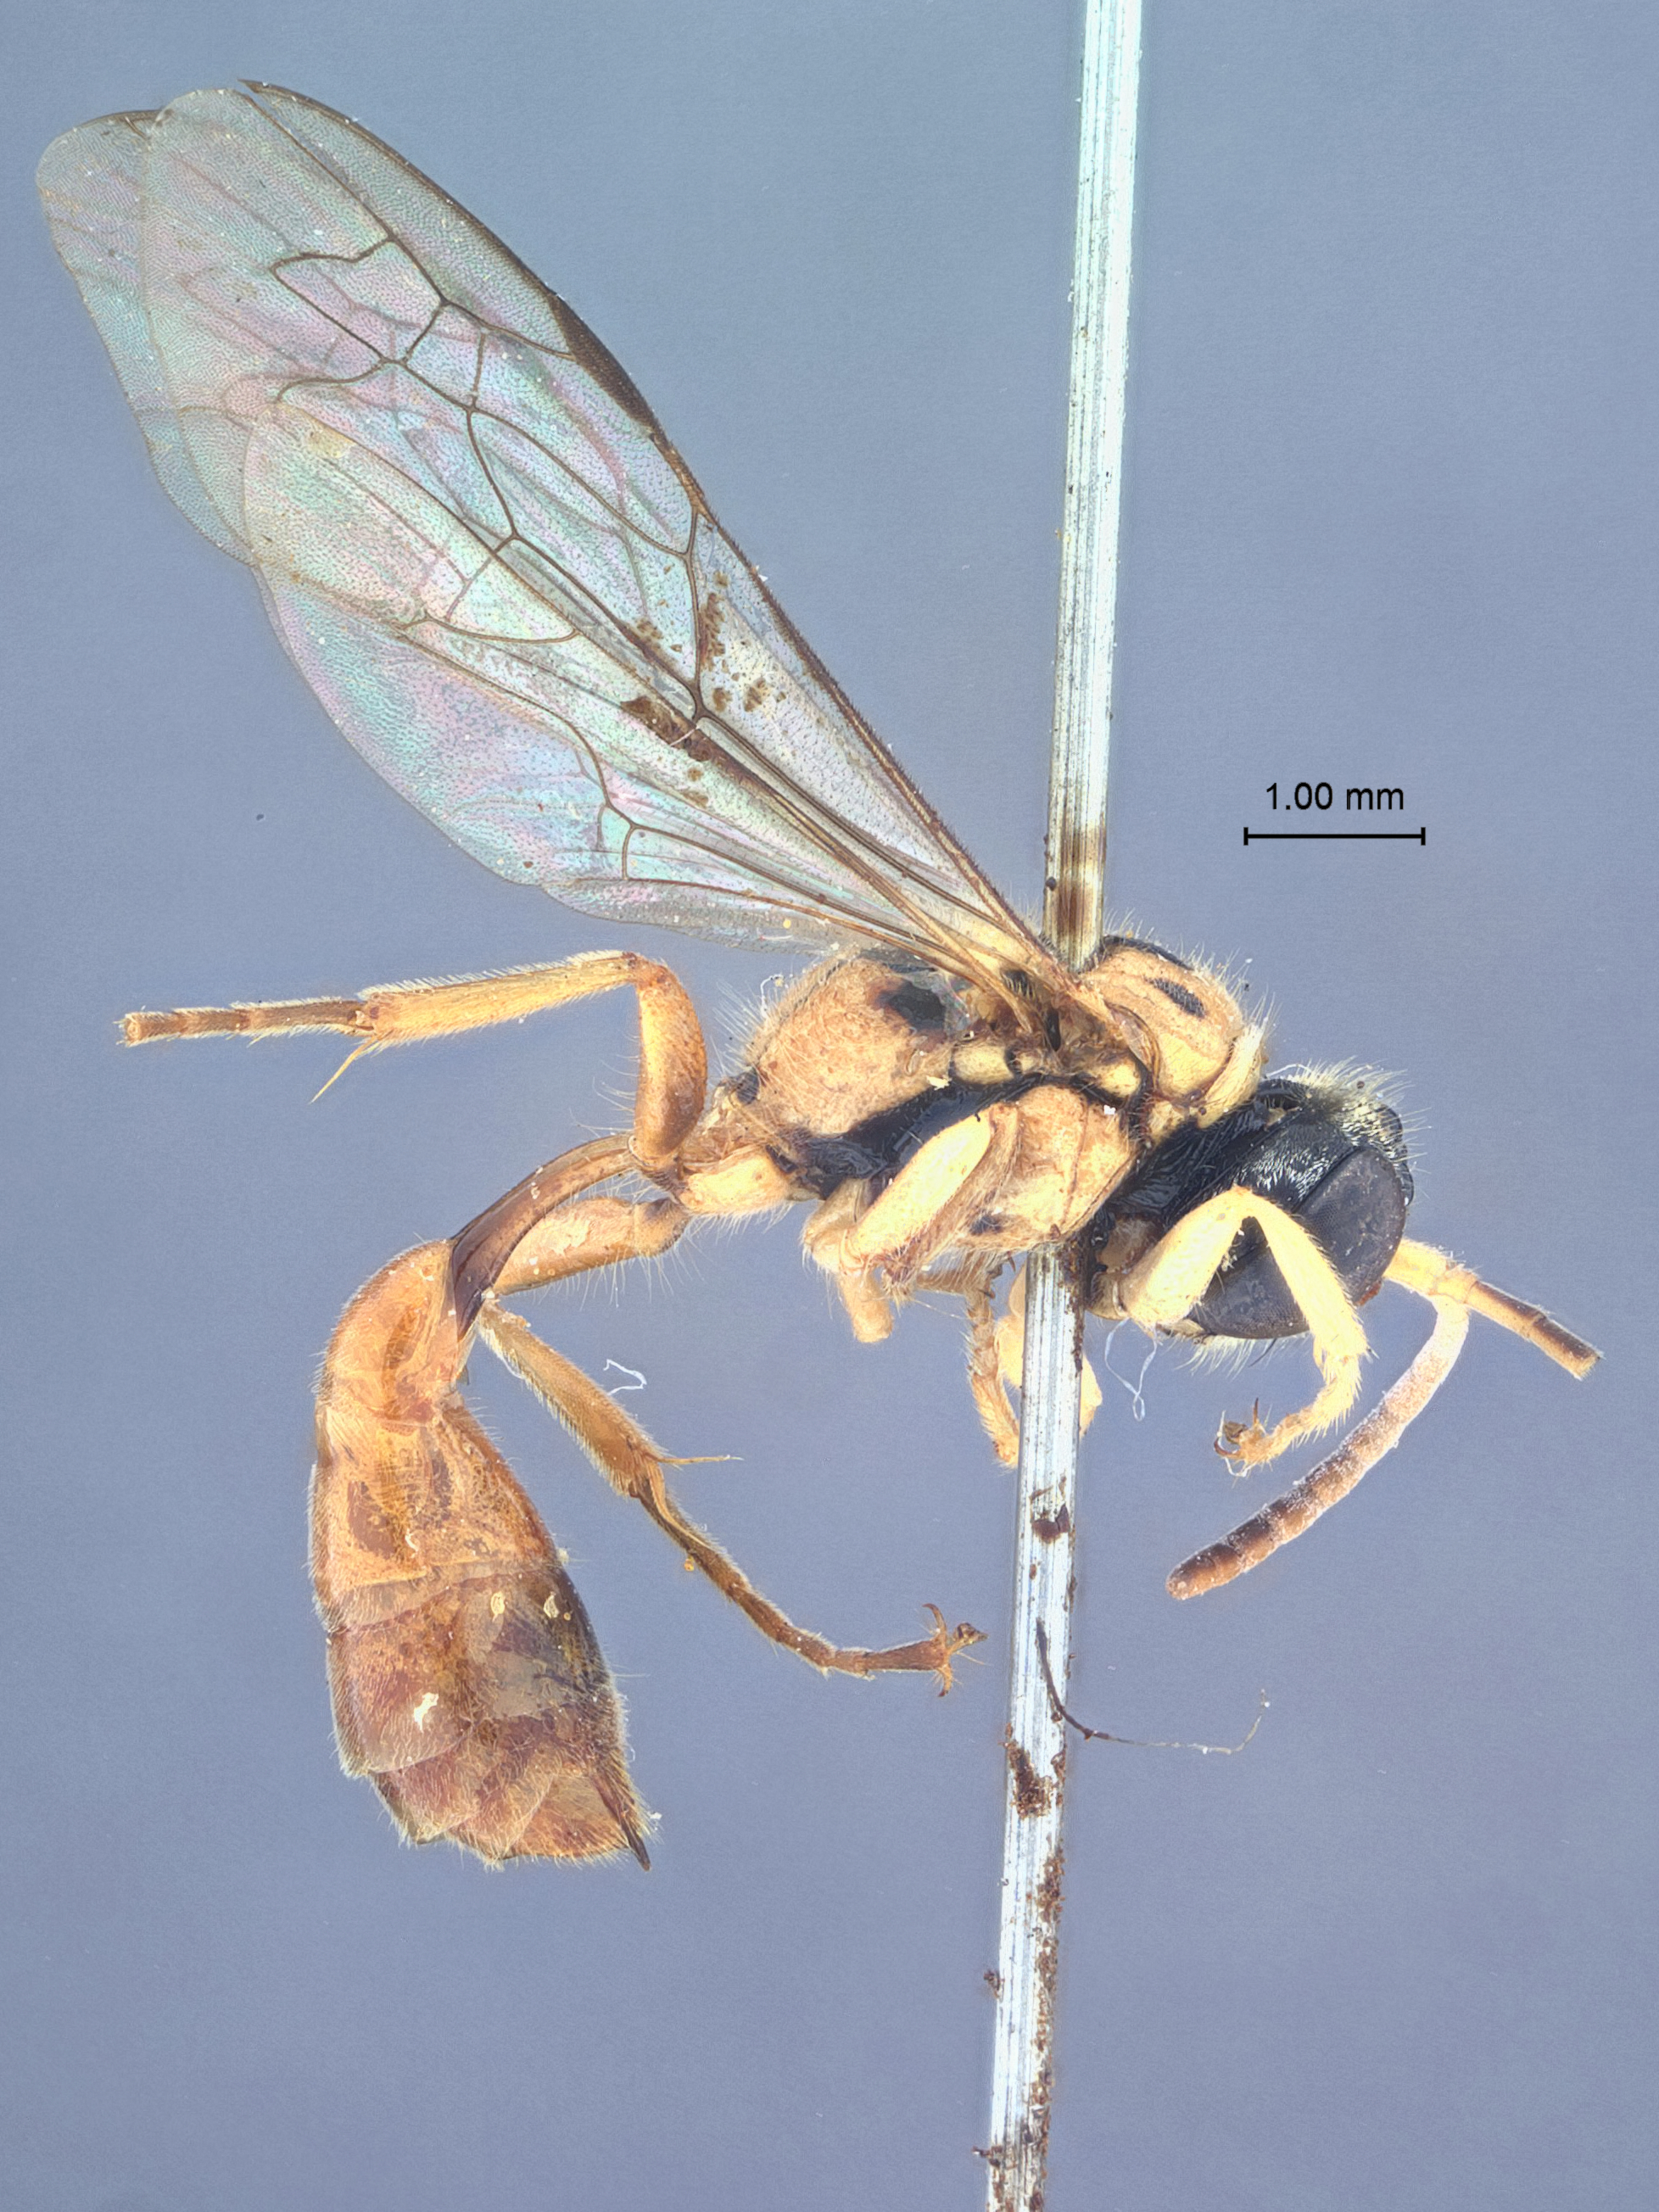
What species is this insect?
Diodontus bakeri
